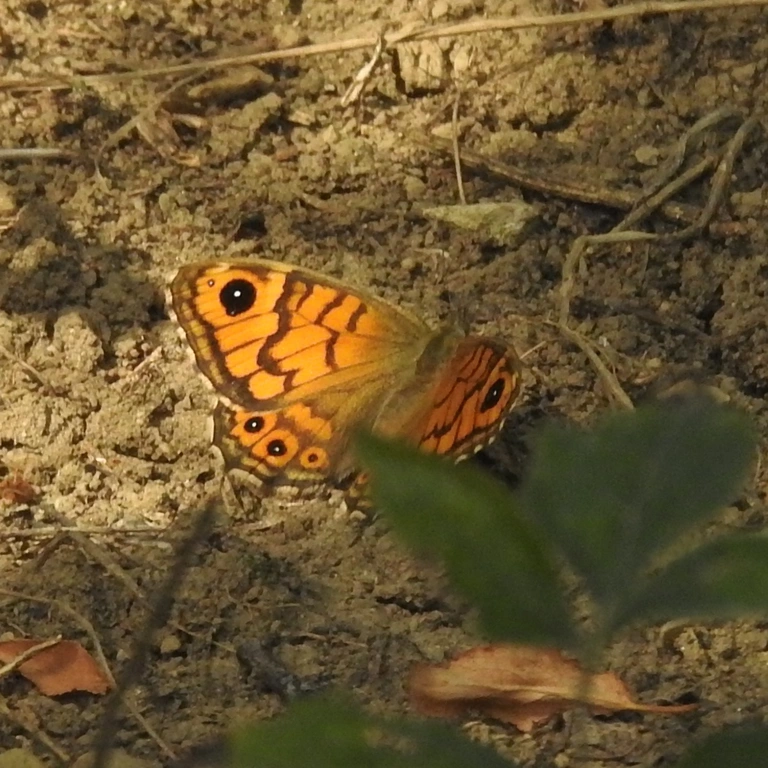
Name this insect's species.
Lasiommata megera (also Pararge megera)
